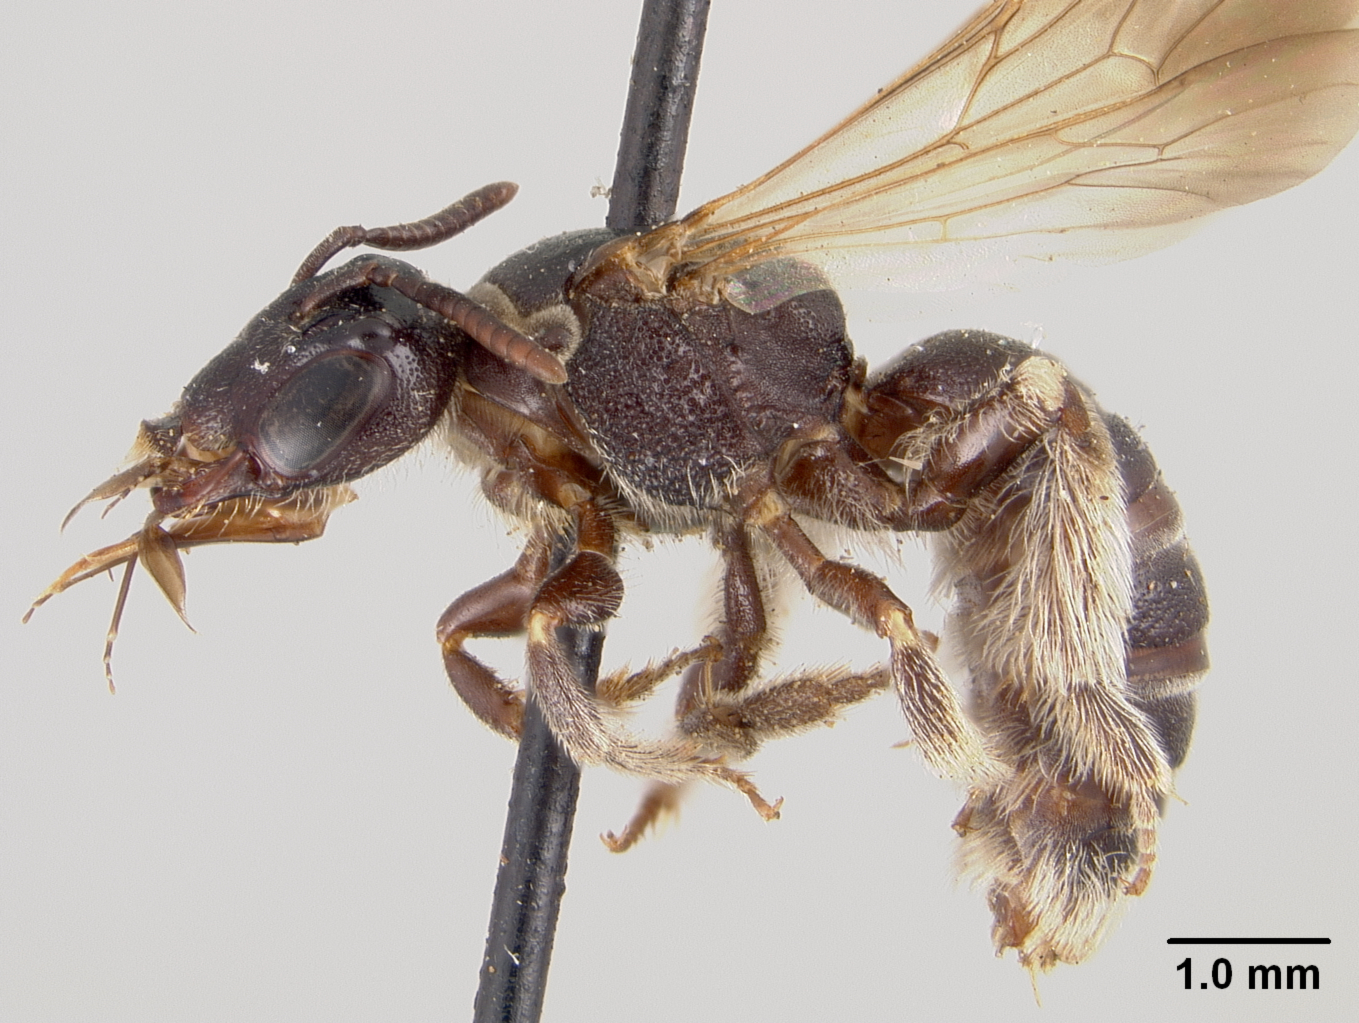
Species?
Pseudopanurgus timberlakei
